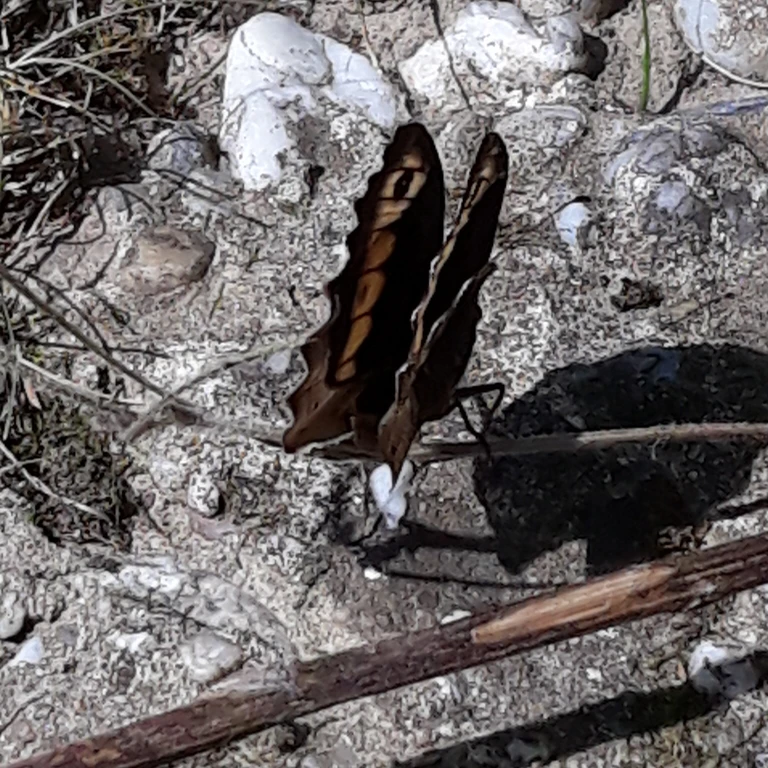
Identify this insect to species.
Hipparchia semele
